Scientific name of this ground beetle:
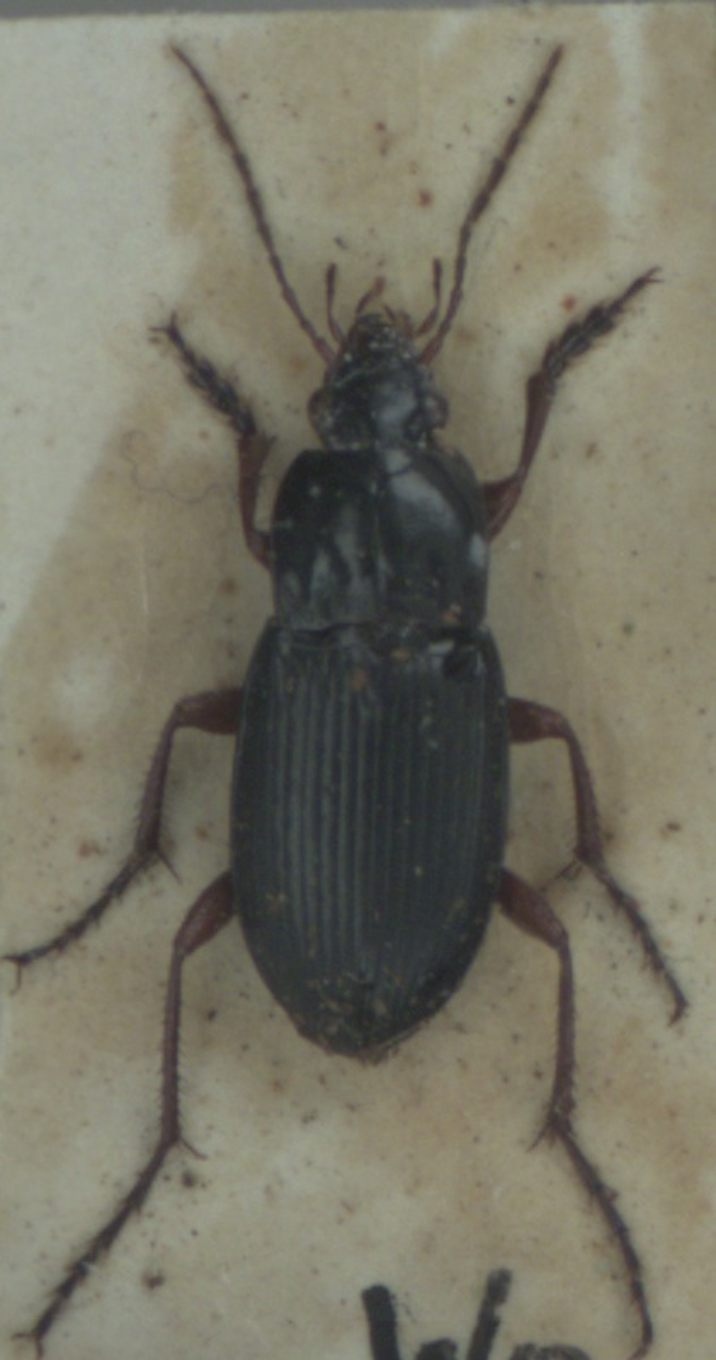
Calathus fuscipes
